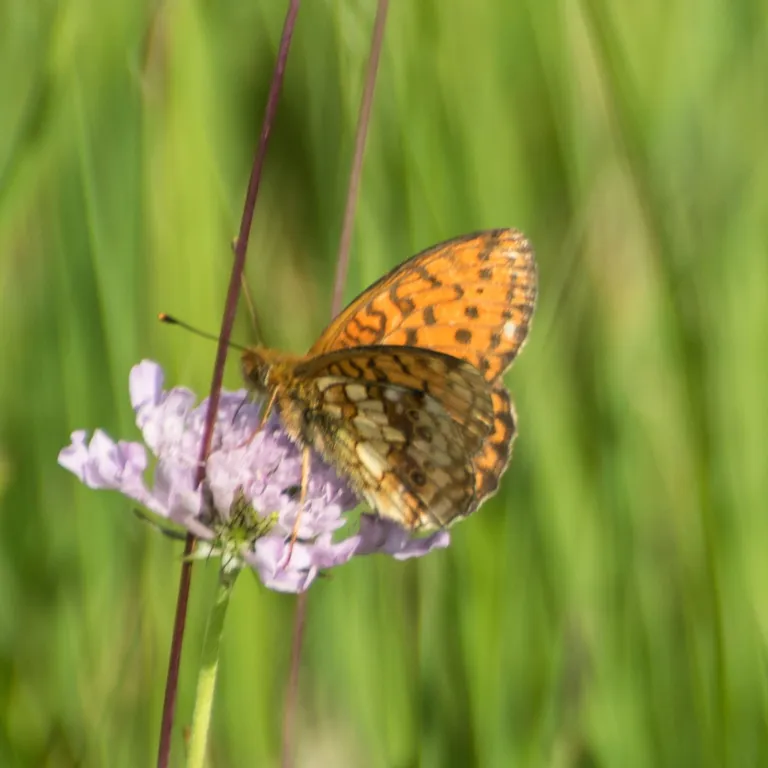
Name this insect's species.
Brenthis ino
